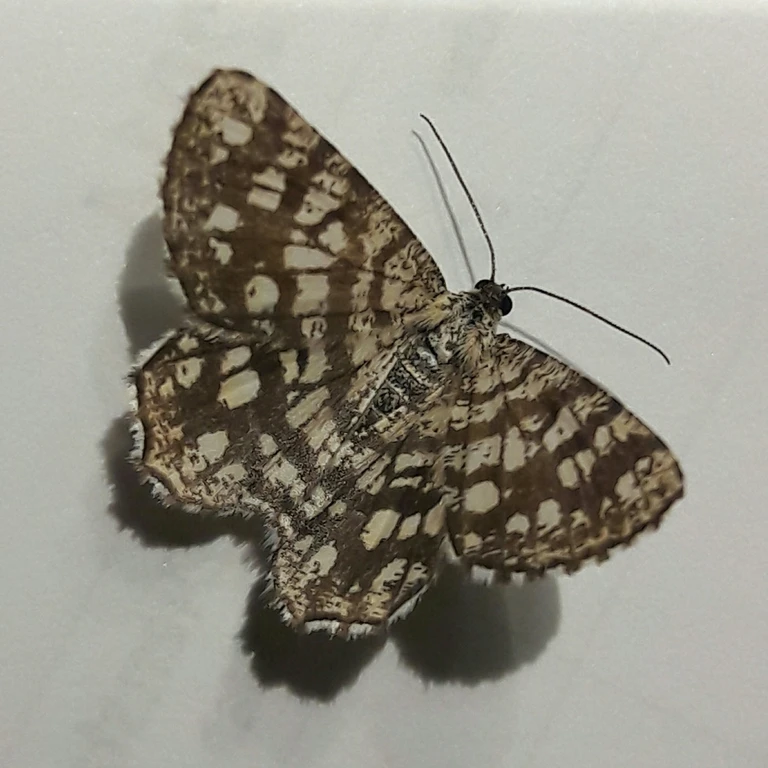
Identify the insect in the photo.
Chiasmia clathrata
